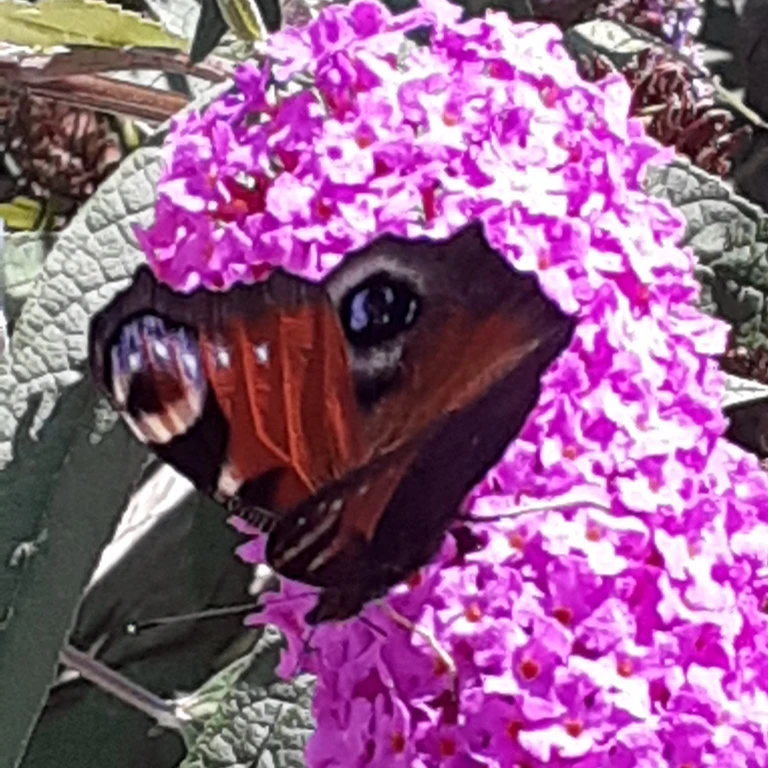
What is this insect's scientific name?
Aglais io
